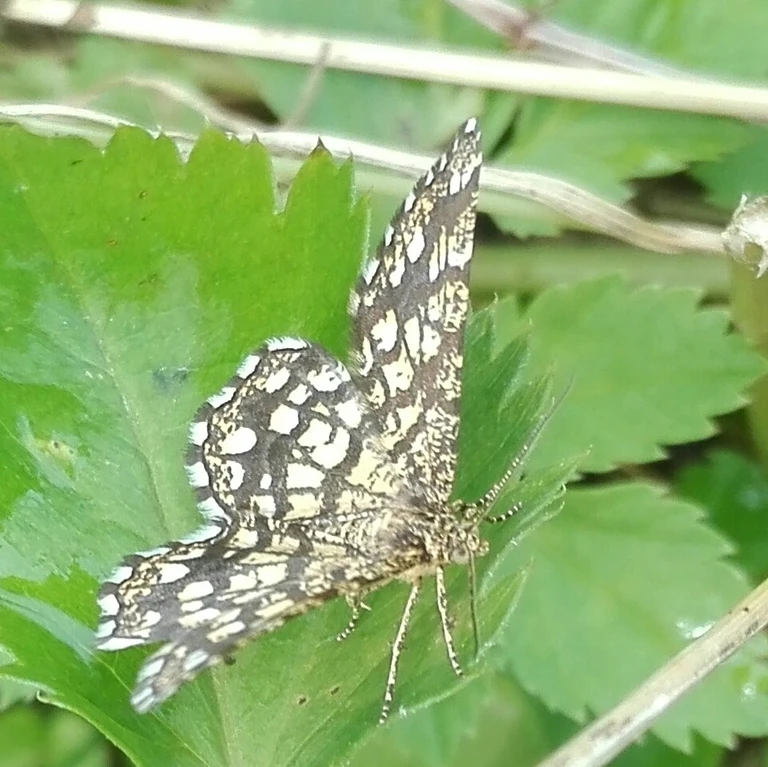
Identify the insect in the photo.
Chiasmia clathrata
